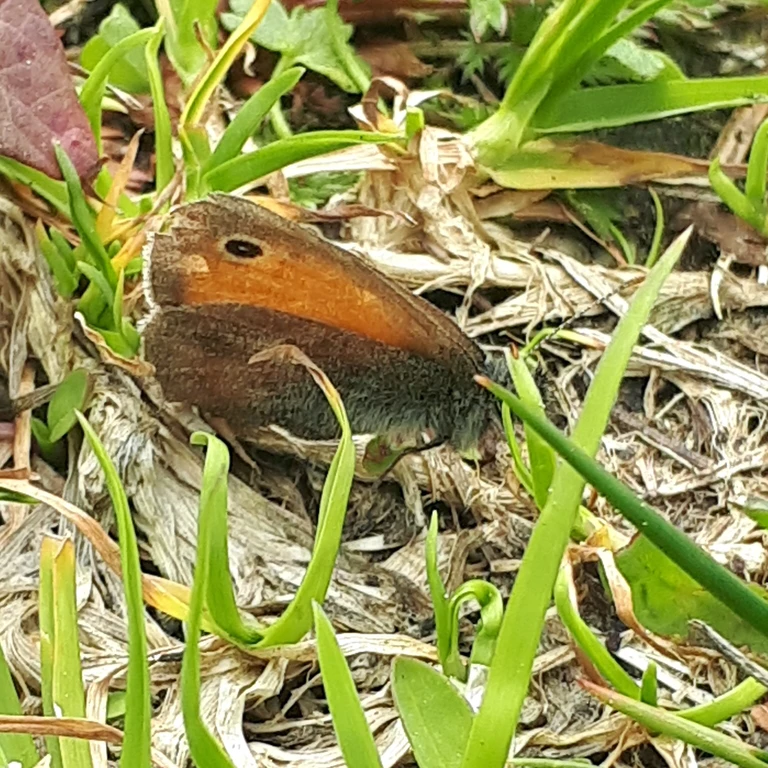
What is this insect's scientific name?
Coenonympha pamphilus
